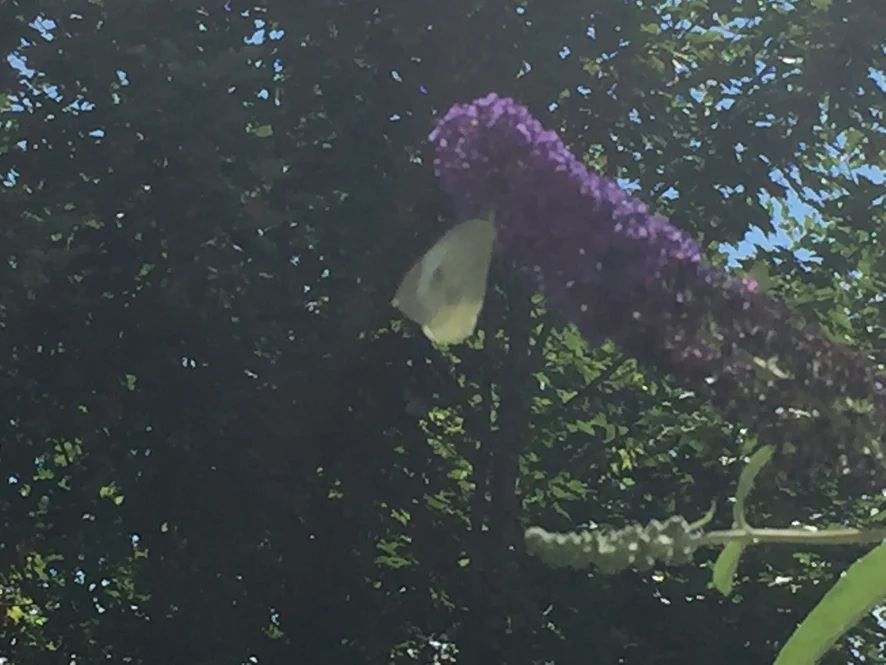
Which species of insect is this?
Pieris brassicae
